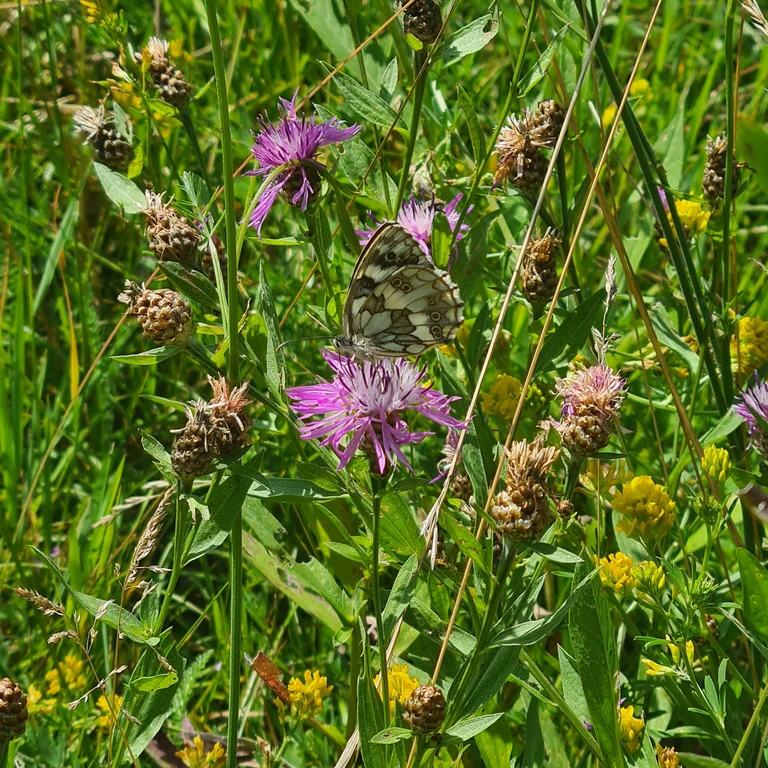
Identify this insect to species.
Melanargia galathea
